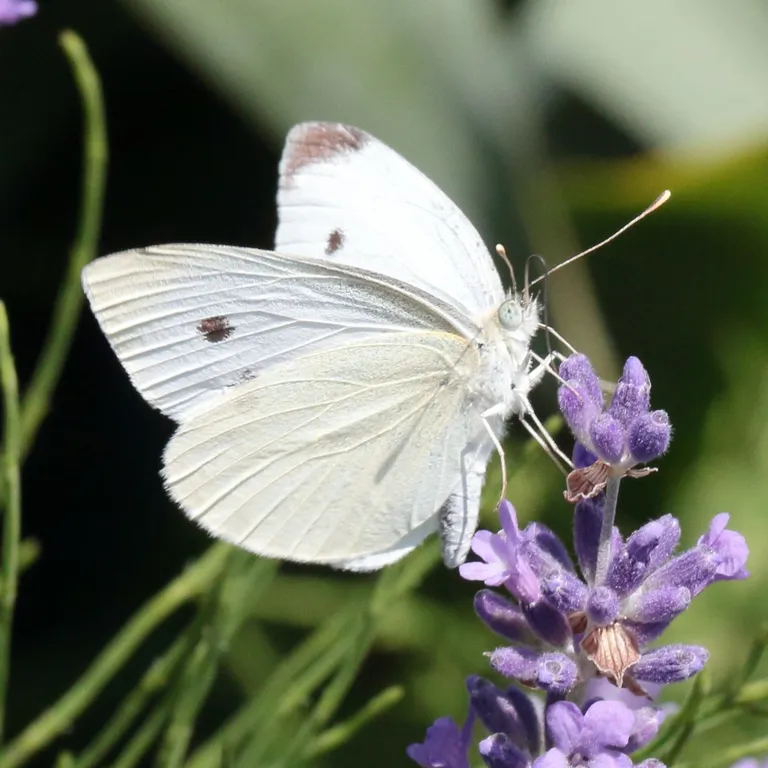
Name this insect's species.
Pieris rapae
